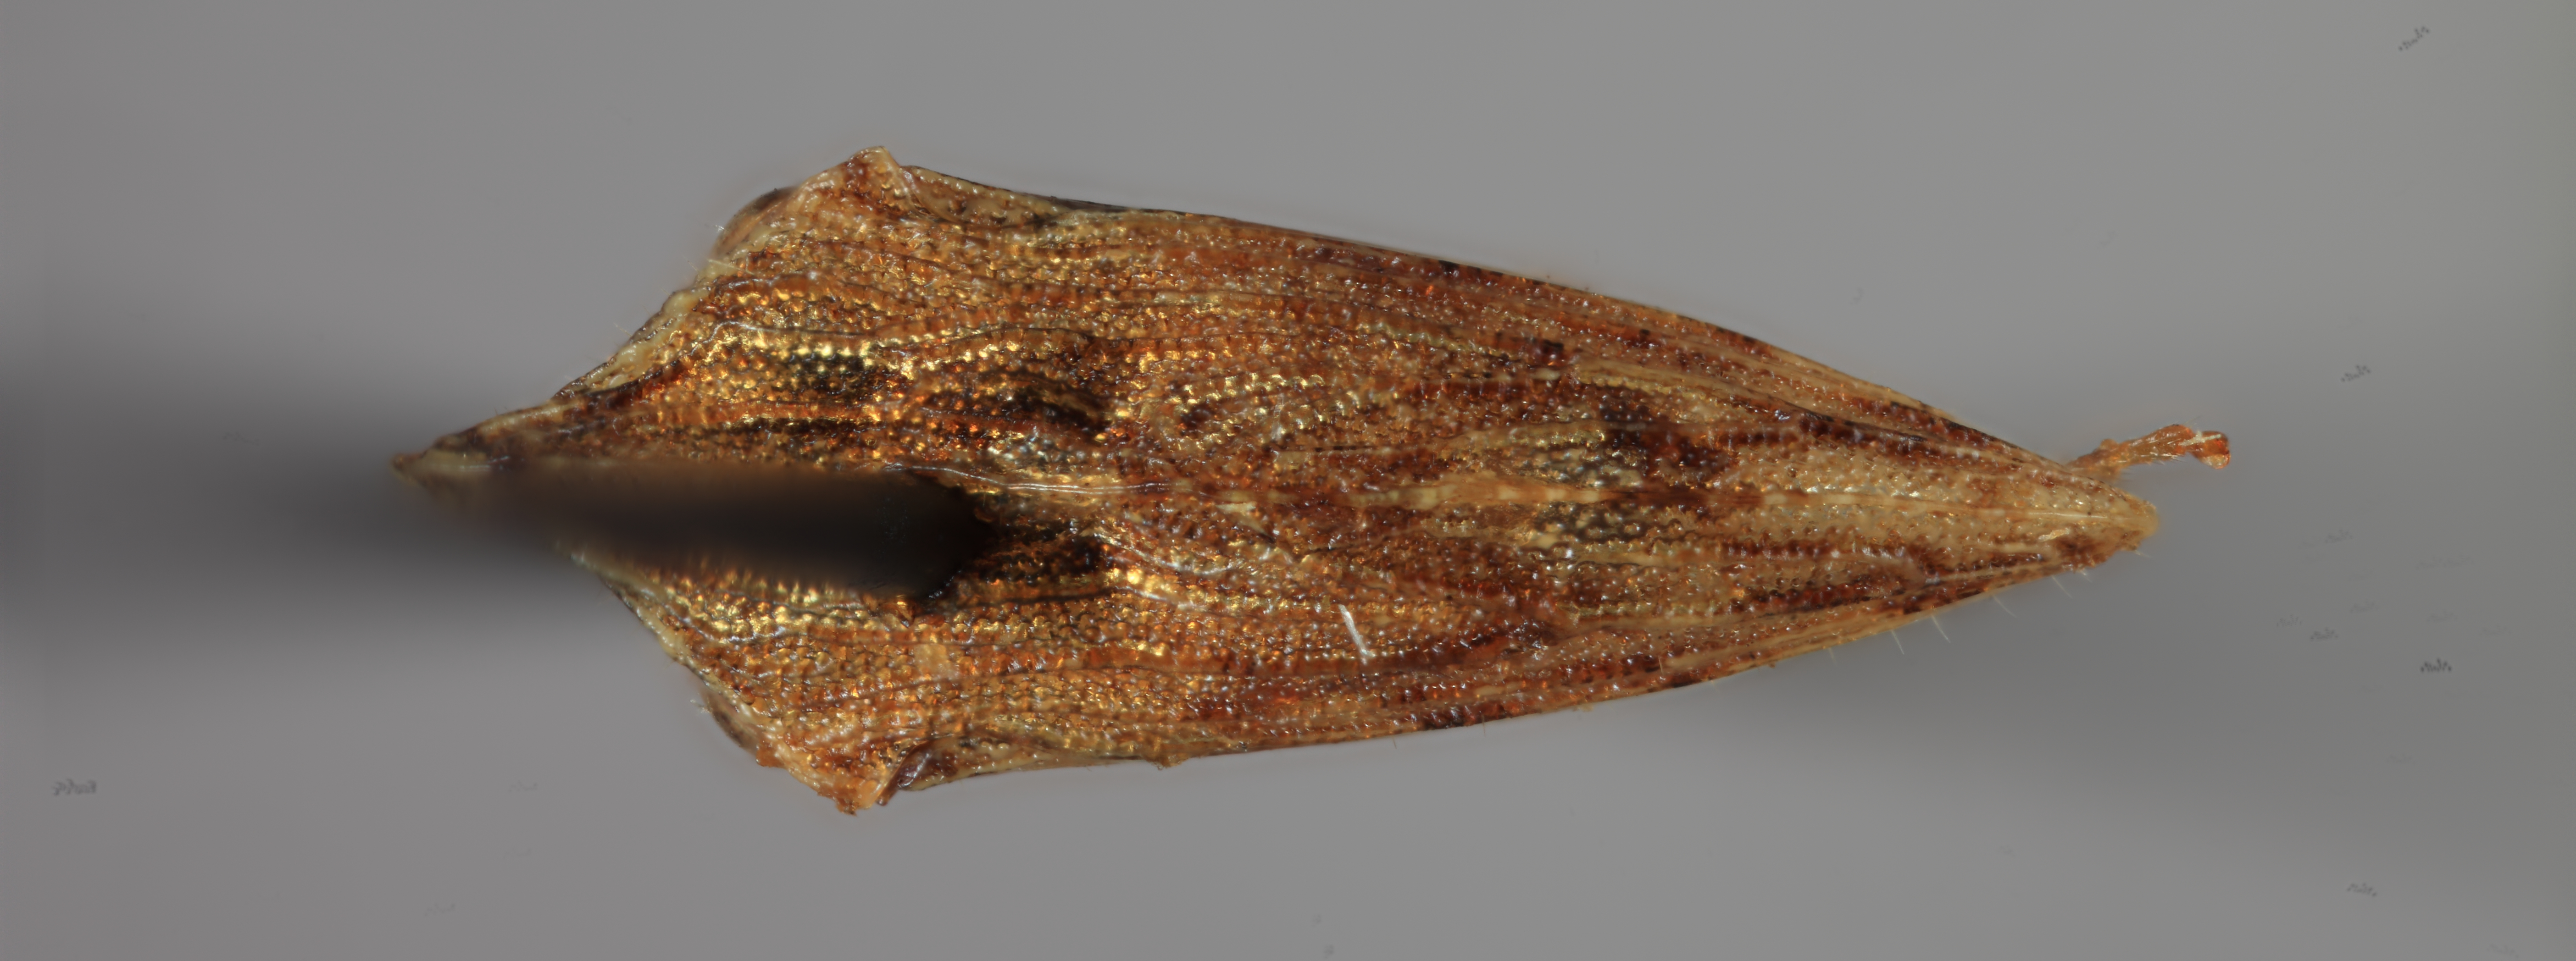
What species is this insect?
Publilia erecta
